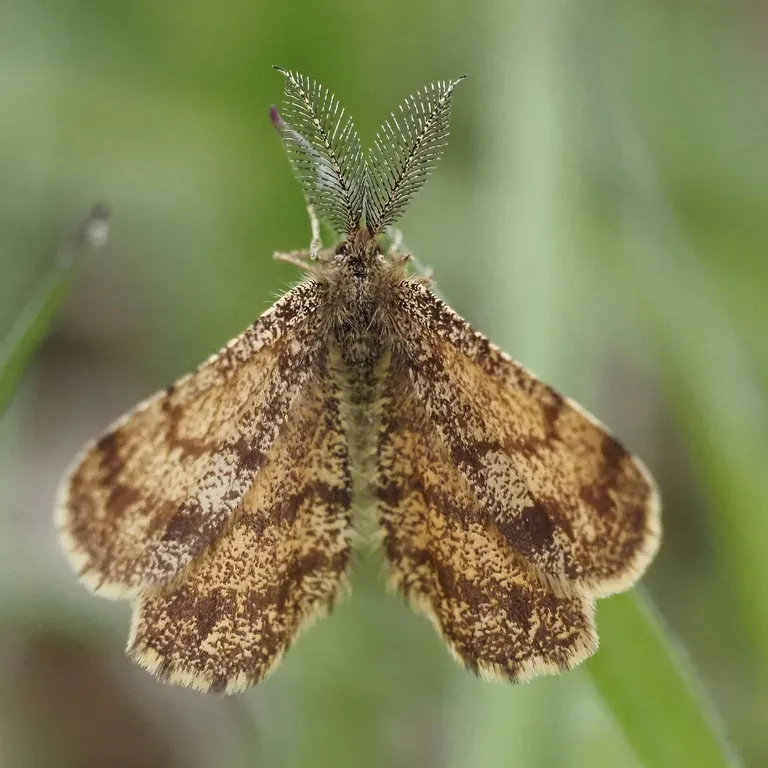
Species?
Ematurga atomaria
